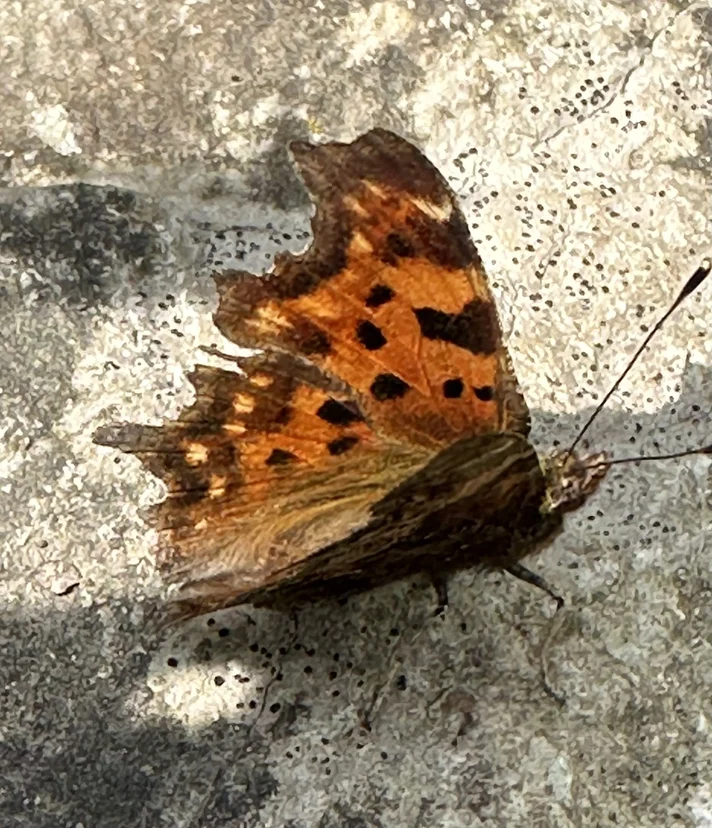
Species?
Polygonia c-album
